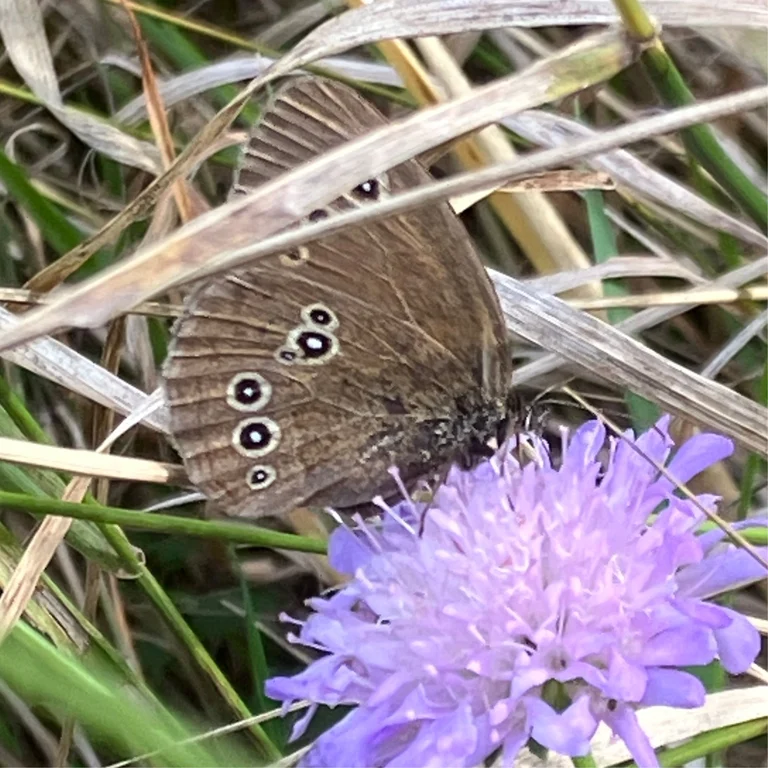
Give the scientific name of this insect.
Aphantopus hyperantus
